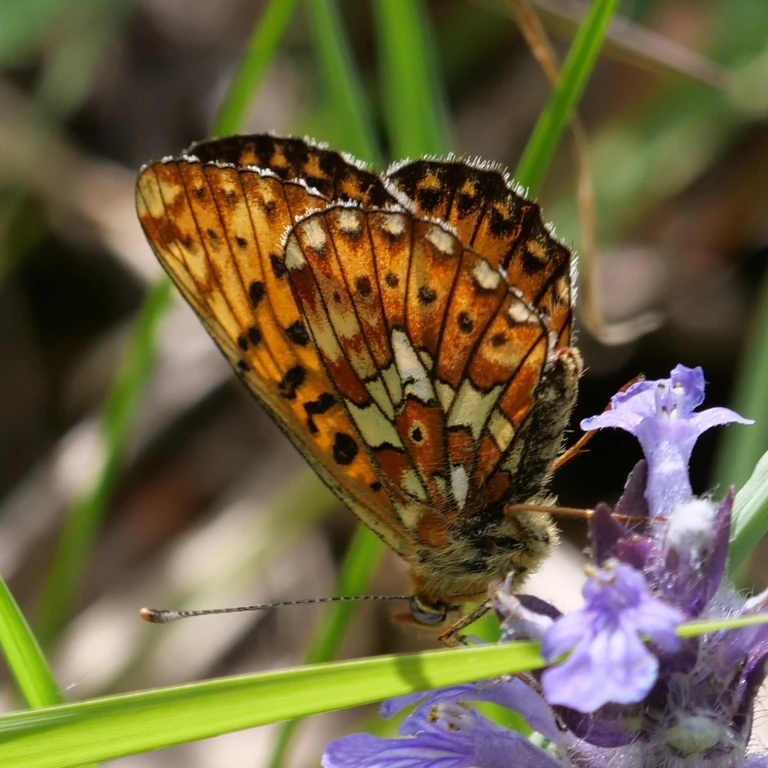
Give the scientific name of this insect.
Boloria euphrosyne (also Clossiana euphrosyne)
